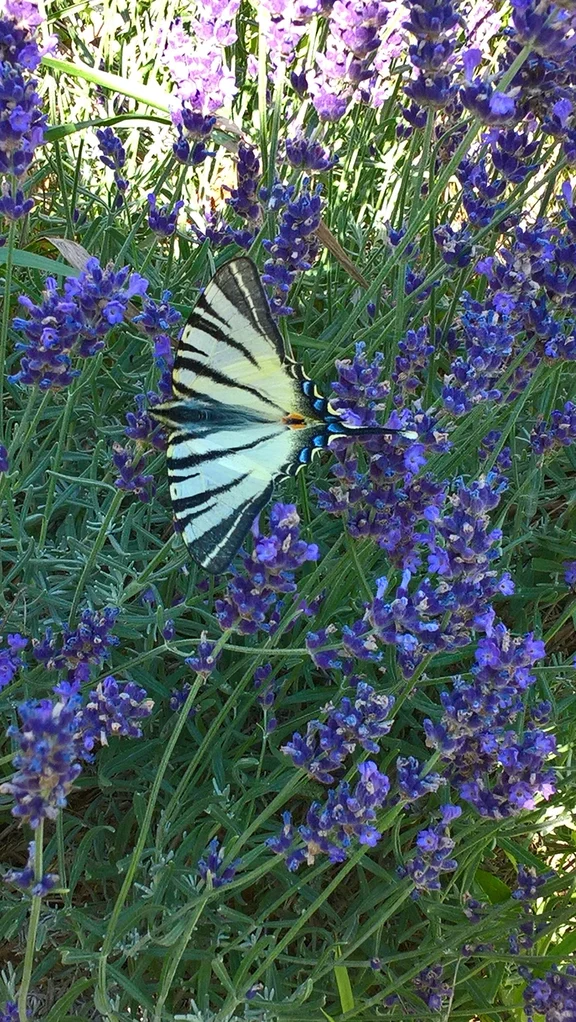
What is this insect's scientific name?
Iphiclides podalirius
